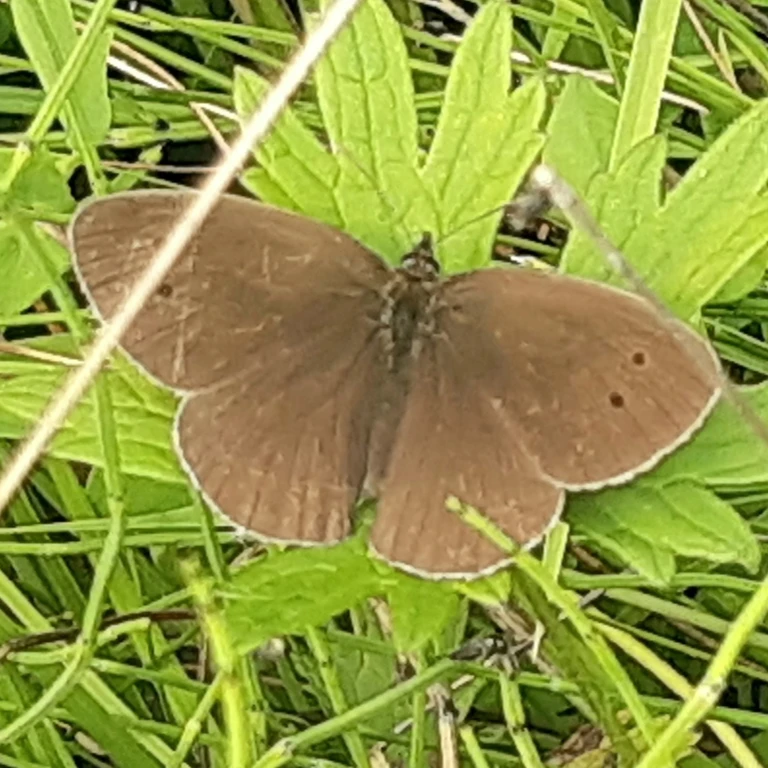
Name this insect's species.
Aphantopus hyperantus
